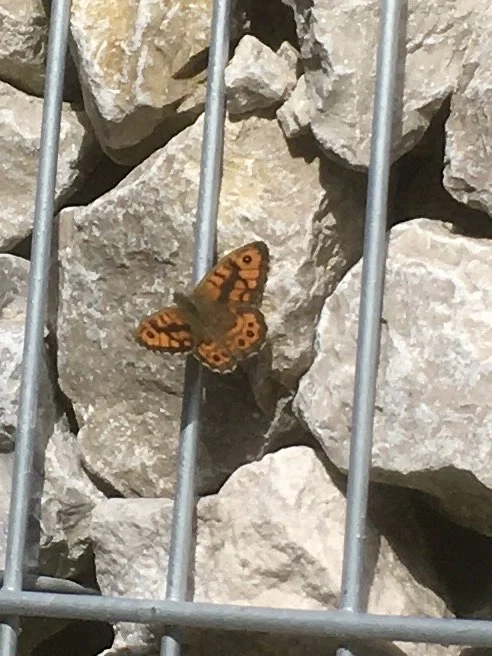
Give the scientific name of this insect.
Lasiommata megera (also Pararge megera)
